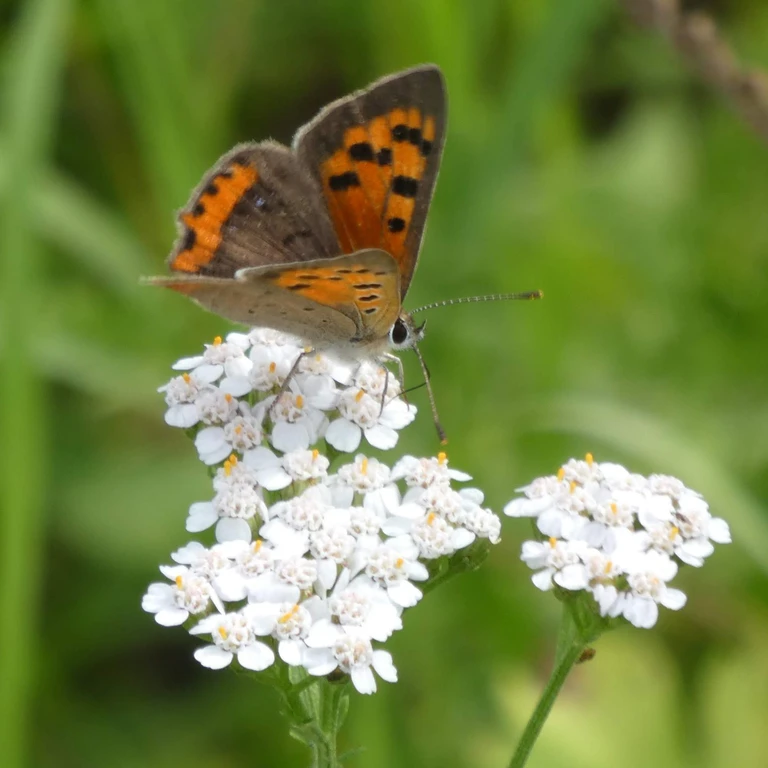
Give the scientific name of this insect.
Lycaena phlaeas
